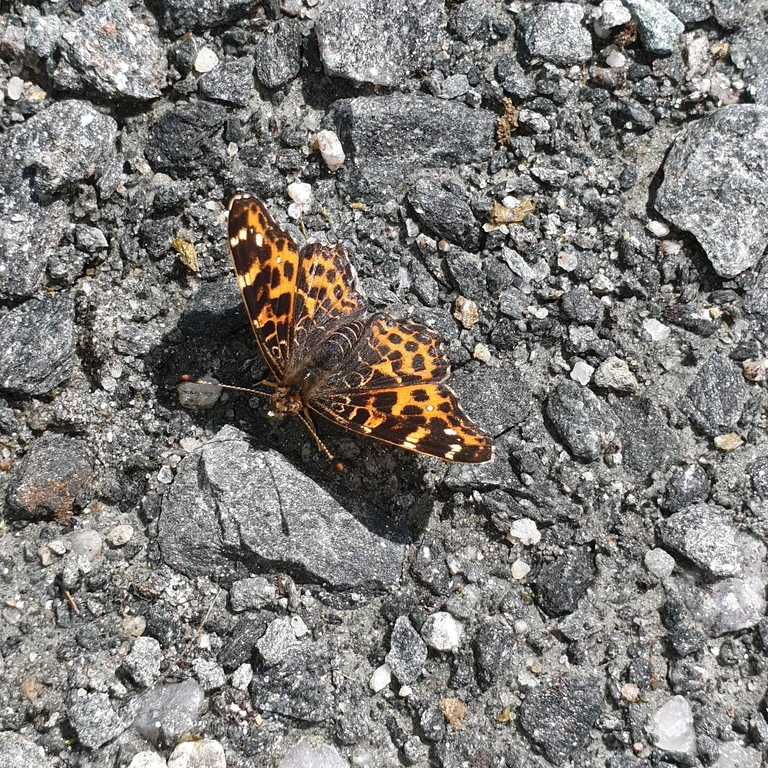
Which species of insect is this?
Araschnia levana
